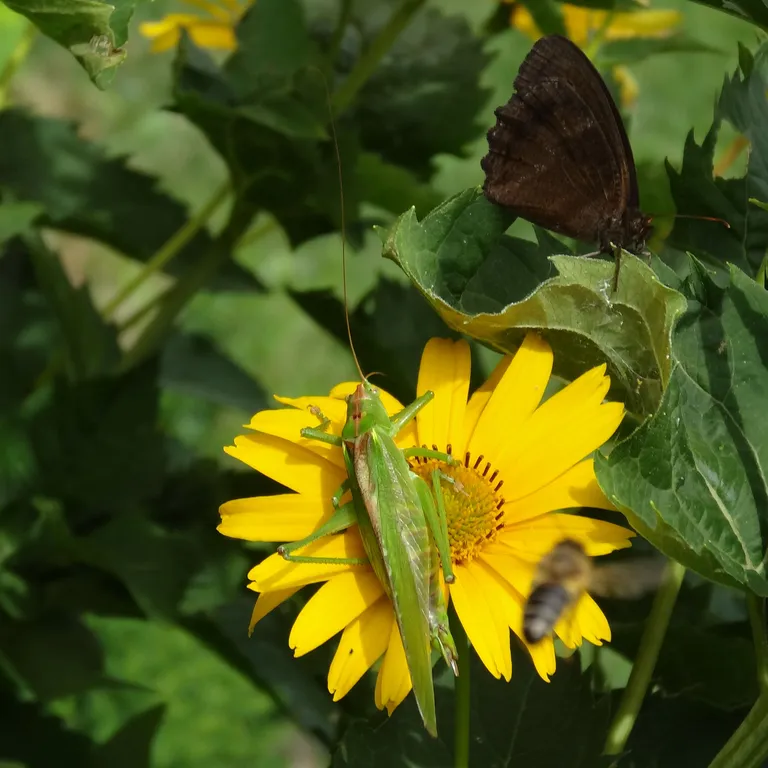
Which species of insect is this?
Minois dryas
